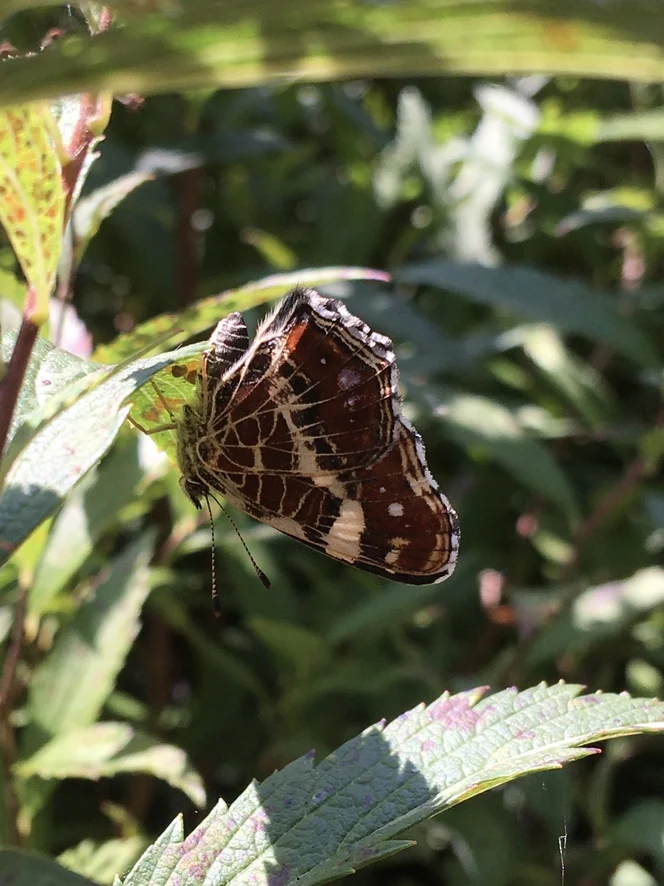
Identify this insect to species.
Araschnia levana
